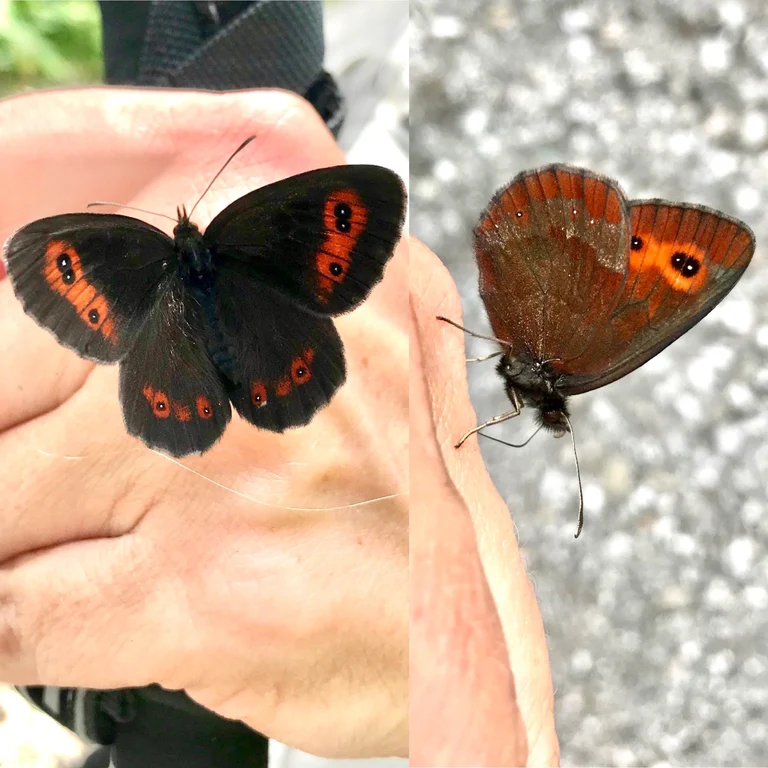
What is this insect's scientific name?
Erebia aethiops
